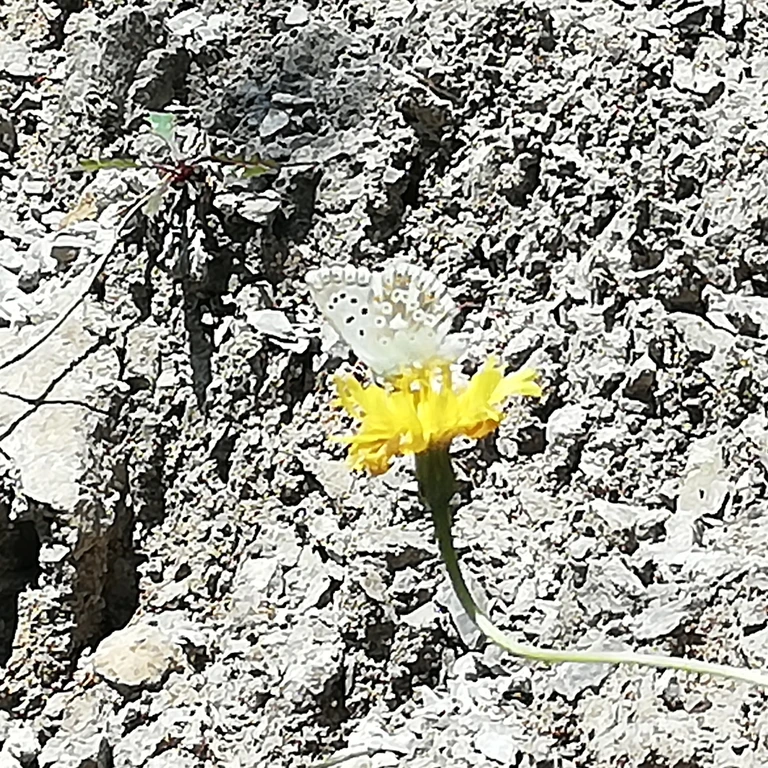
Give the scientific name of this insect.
Lysandra coridon
